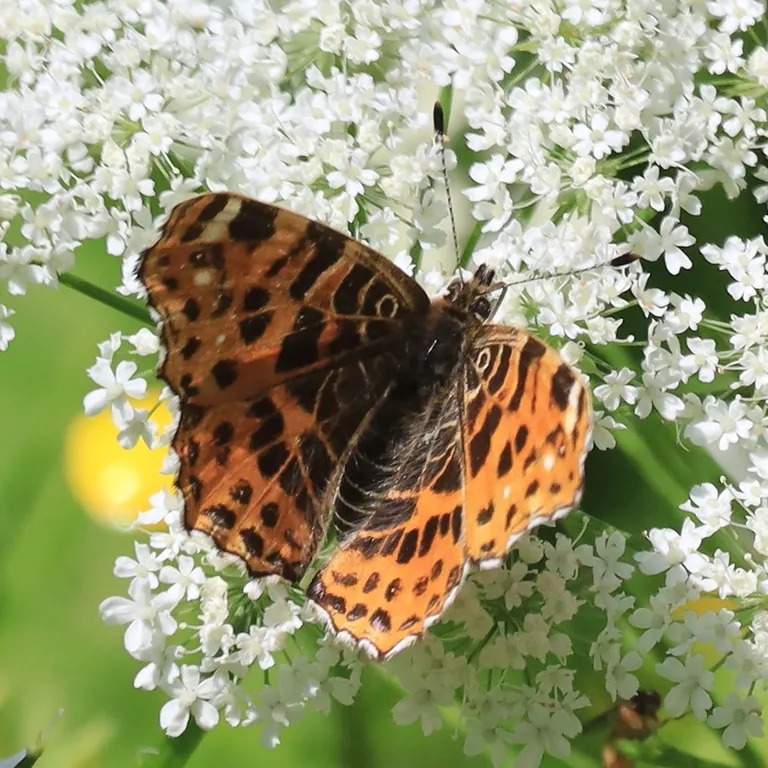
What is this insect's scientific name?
Araschnia levana
